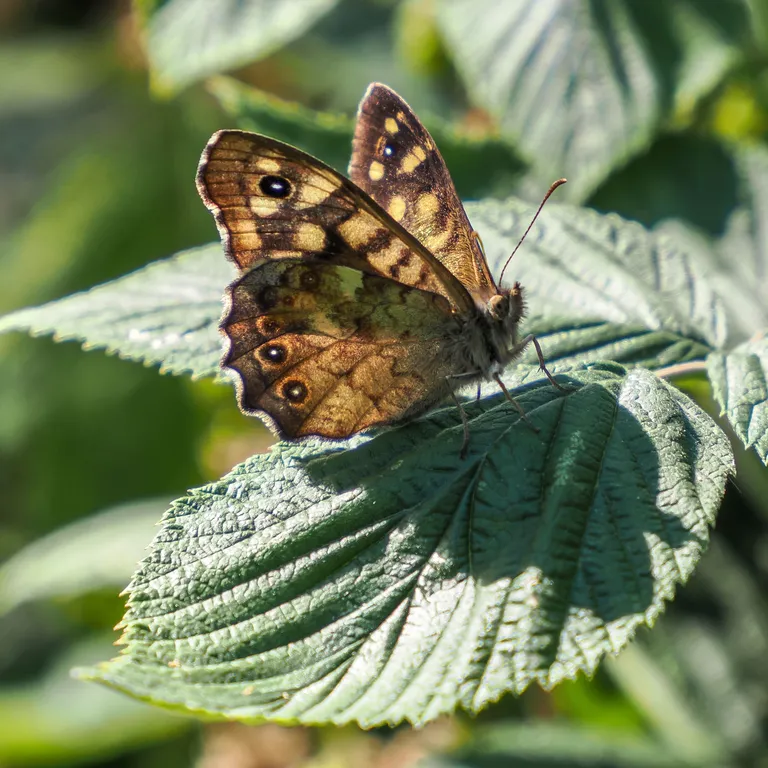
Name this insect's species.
Pararge aegeria
